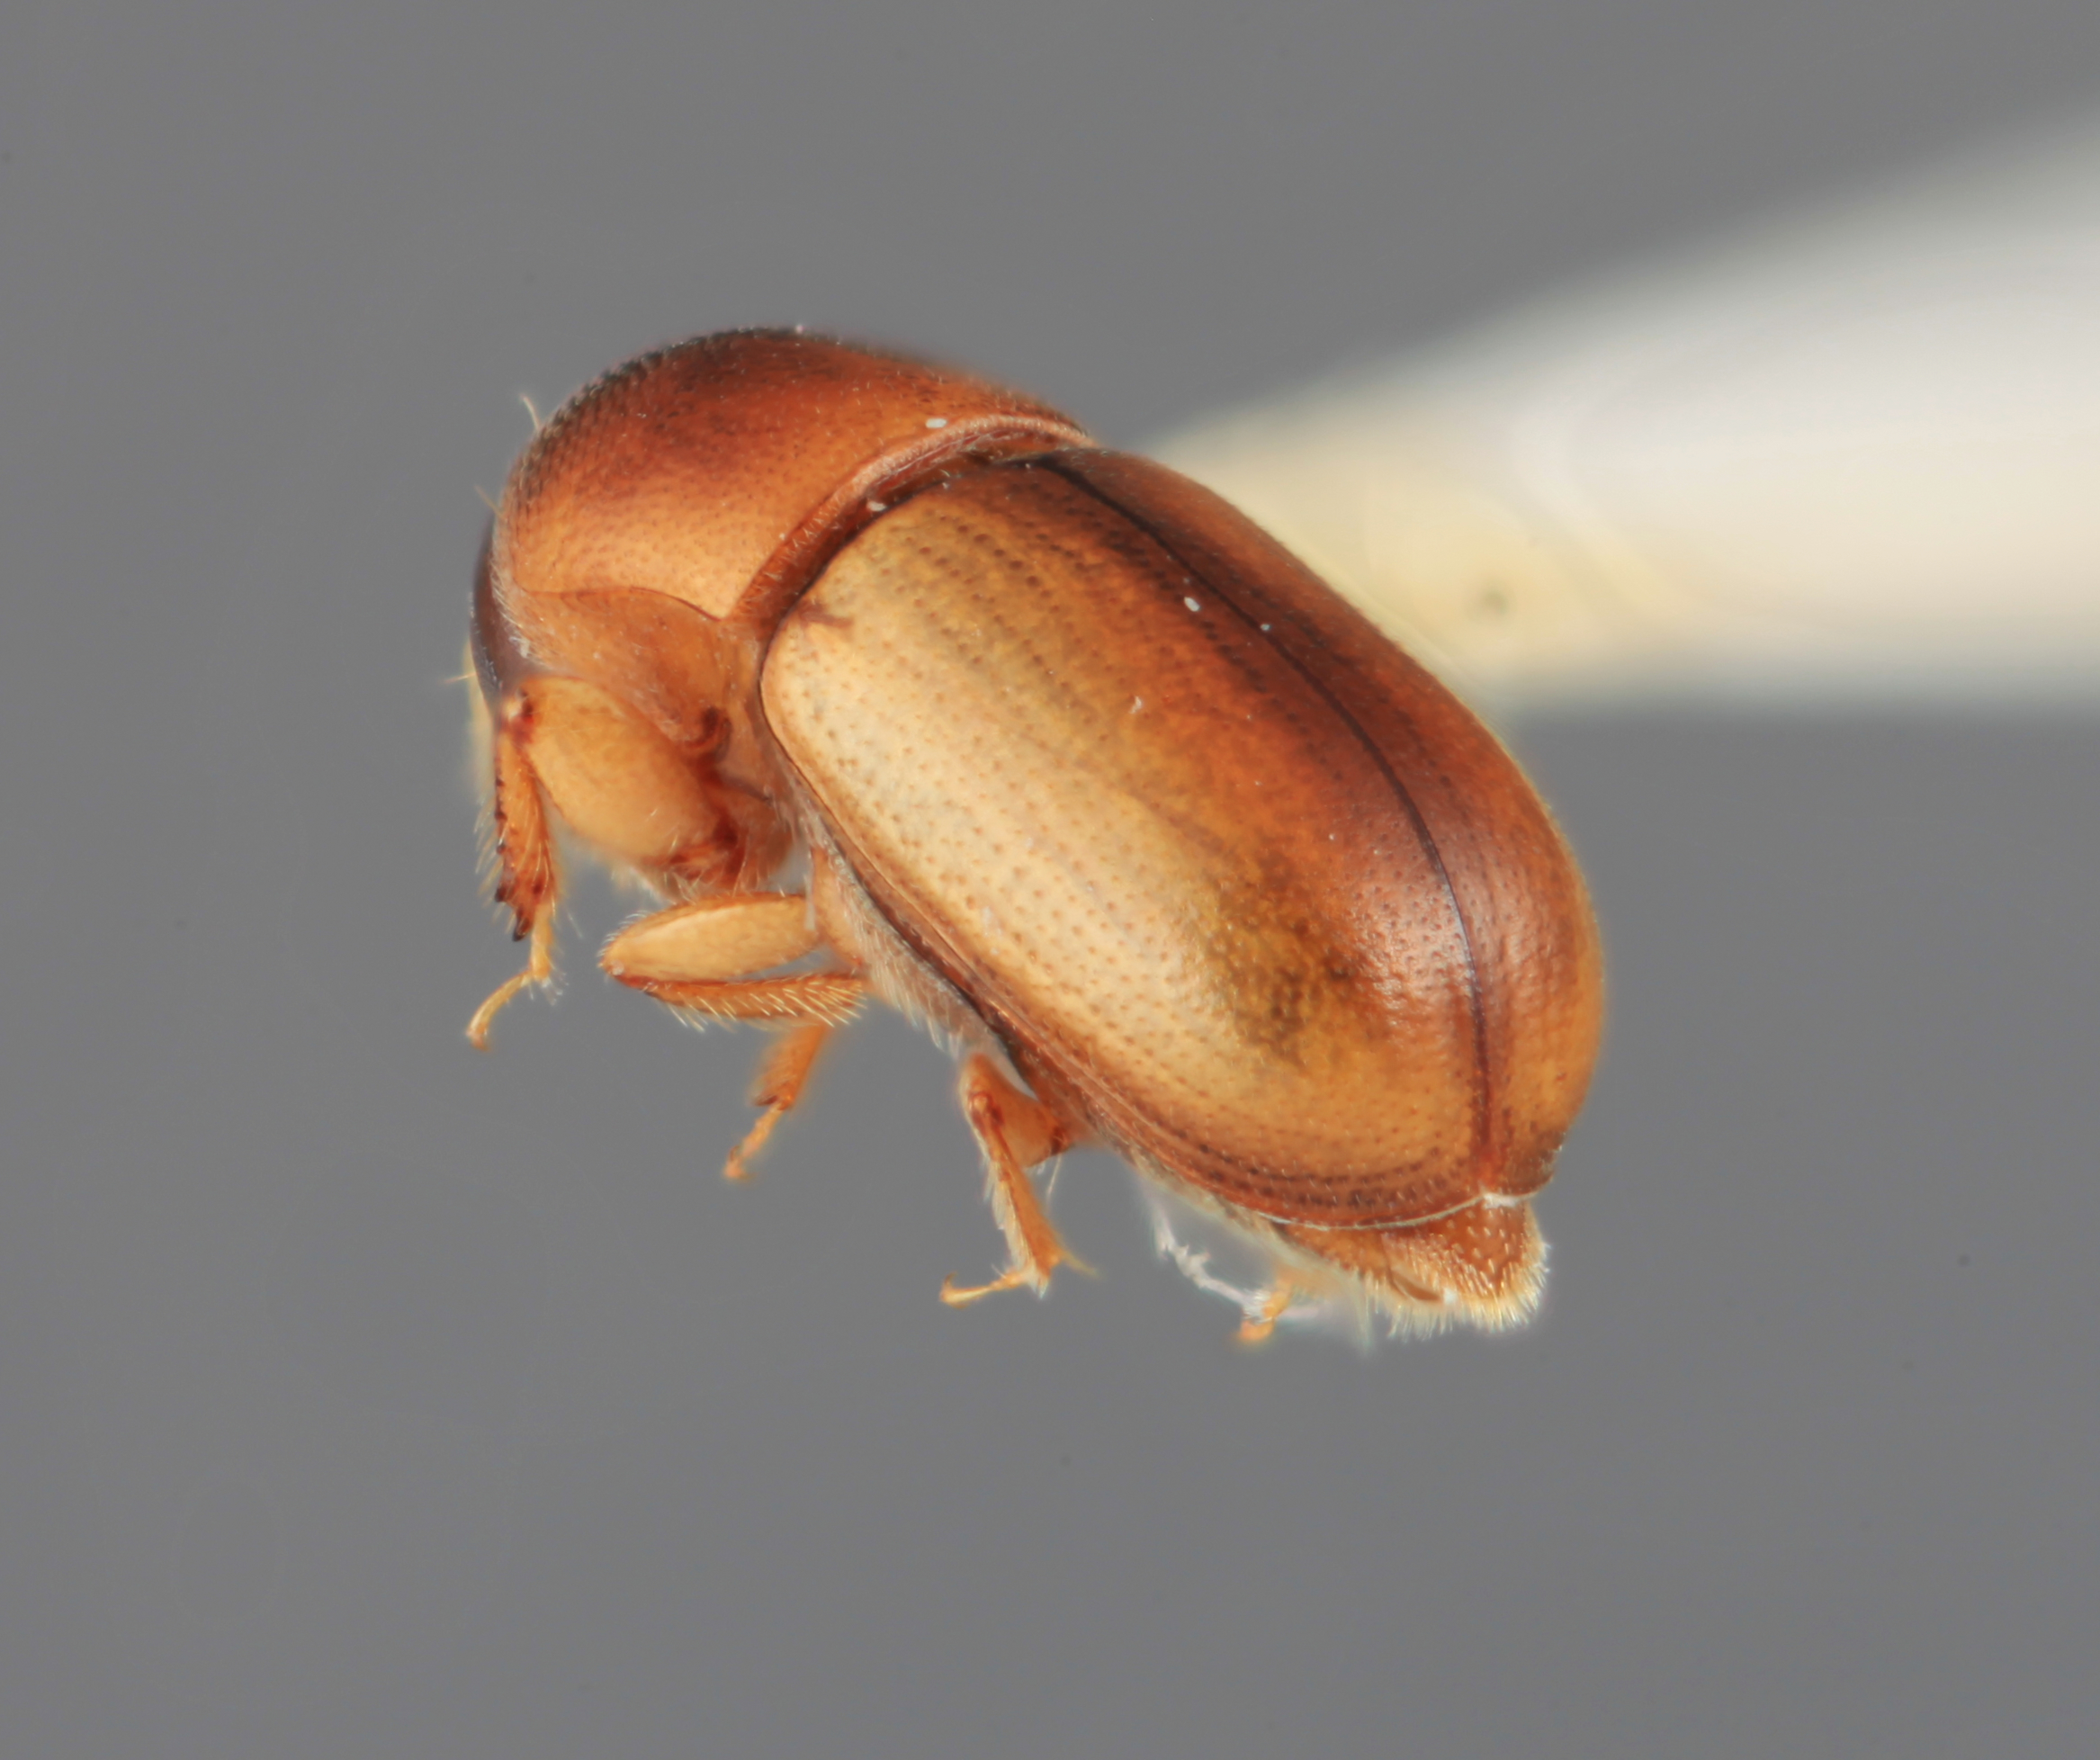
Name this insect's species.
Scolytodes genialis
